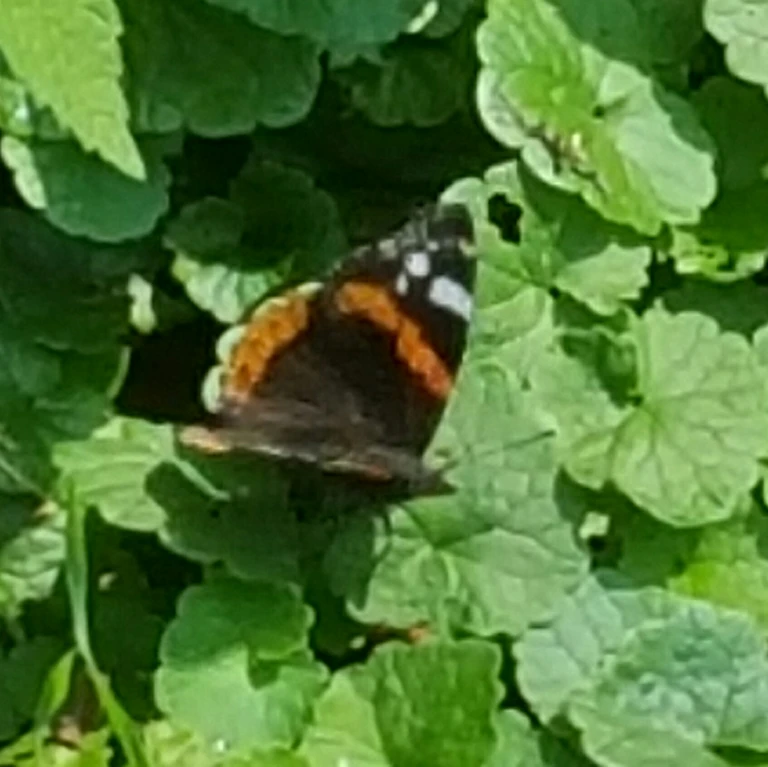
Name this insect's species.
Vanessa atalanta
